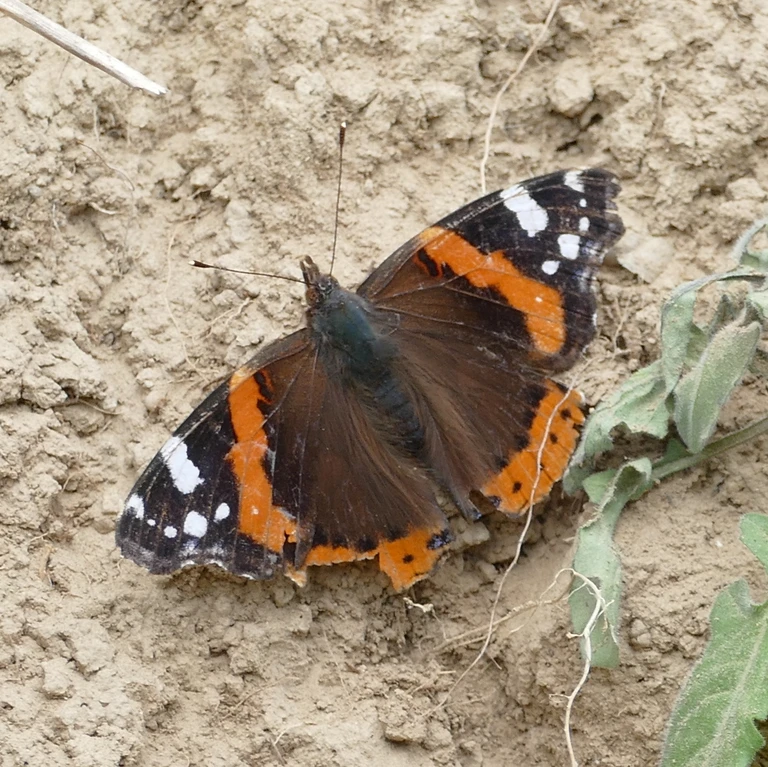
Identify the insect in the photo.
Vanessa atalanta
